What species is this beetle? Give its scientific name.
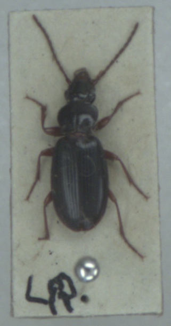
Patrobus atrorufus
